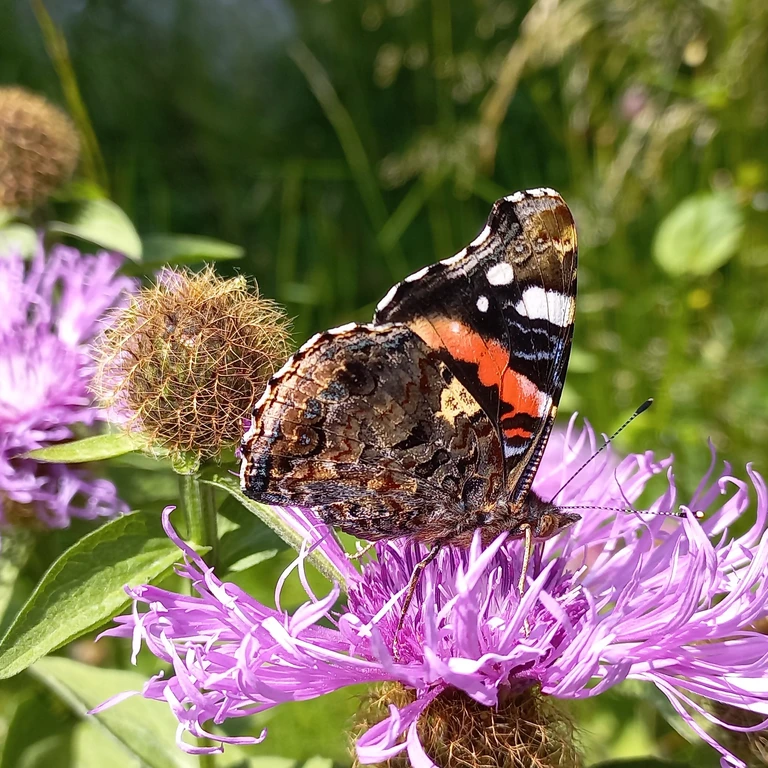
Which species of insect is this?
Vanessa atalanta
